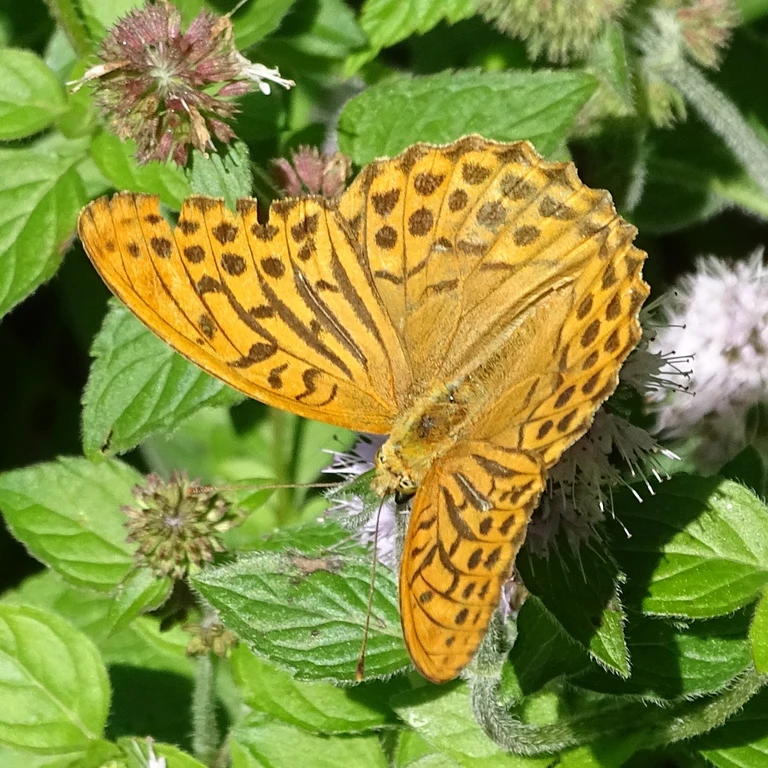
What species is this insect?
Argynnis paphia
